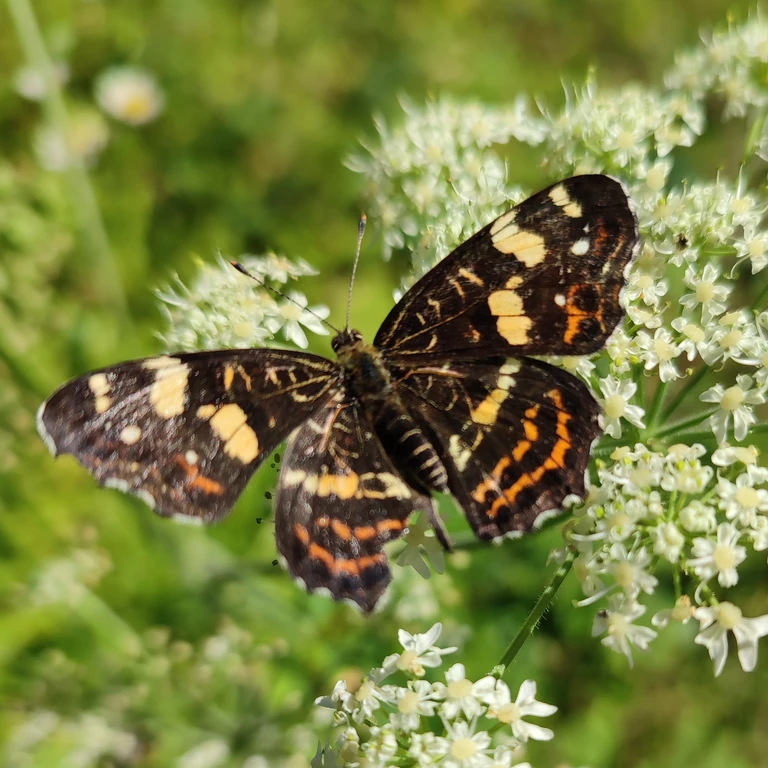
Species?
Araschnia levana
